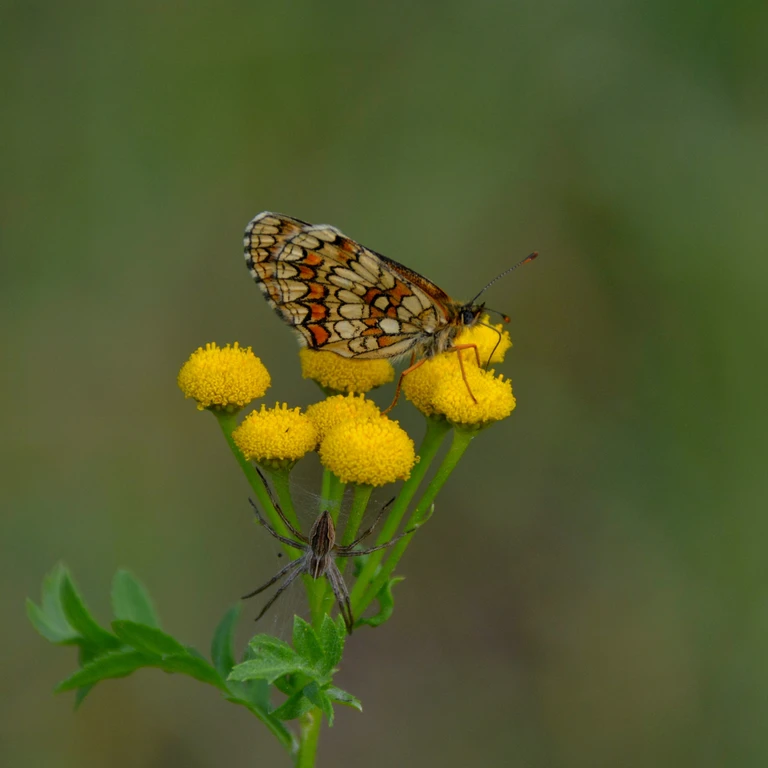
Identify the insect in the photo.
Melitaea athalia
